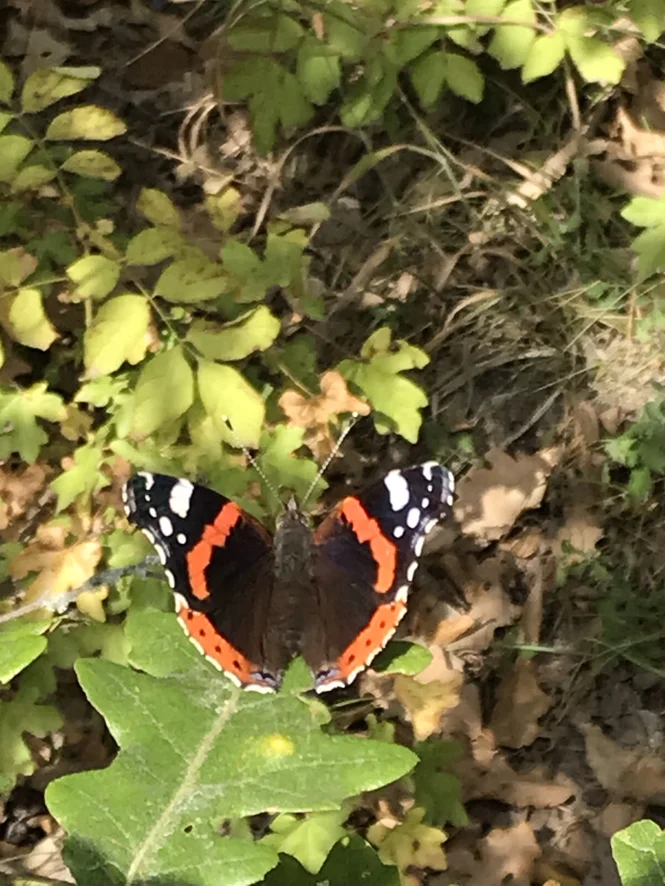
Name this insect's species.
Vanessa atalanta
